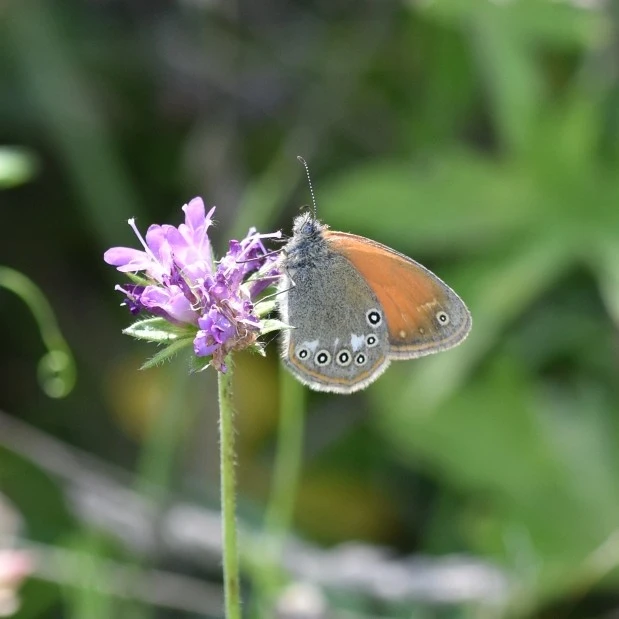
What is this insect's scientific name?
Coenonympha glycerion (also Coenonympha iphis)
